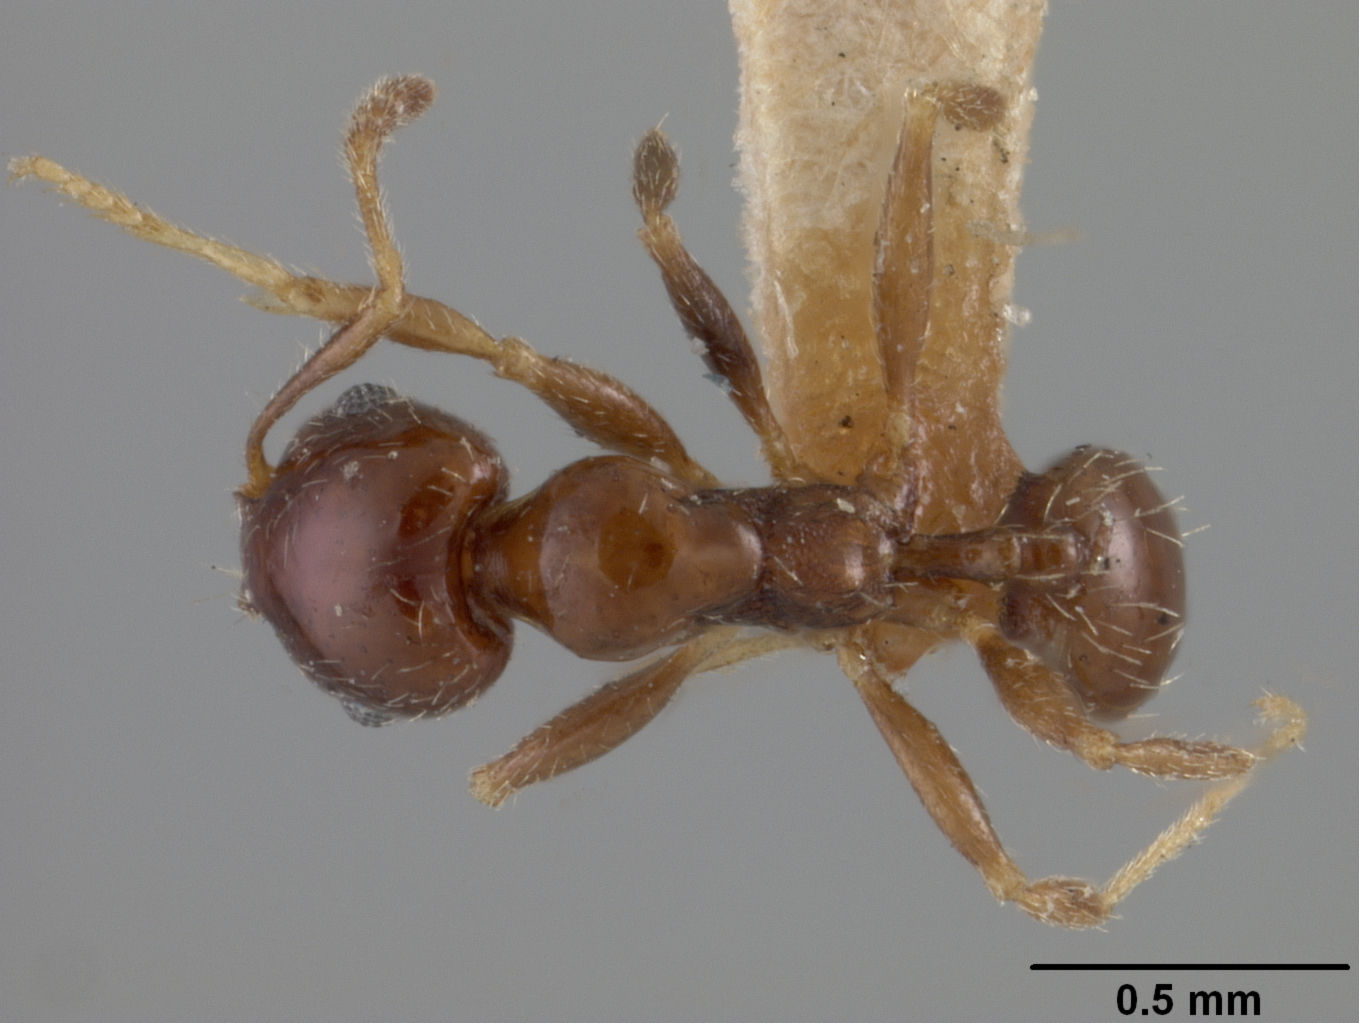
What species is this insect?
Pheidole carbonaria
